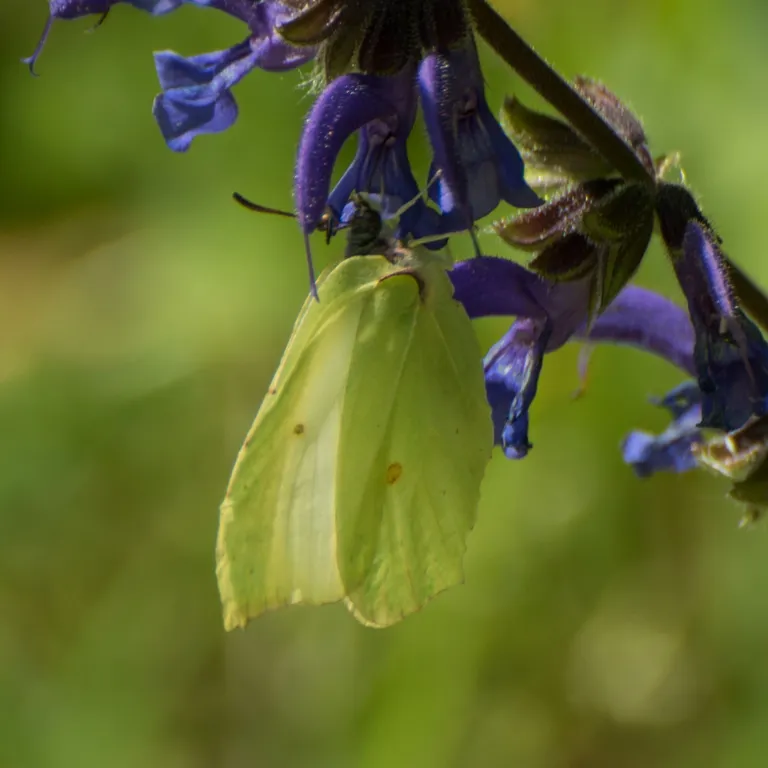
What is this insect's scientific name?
Gonepteryx rhamni
